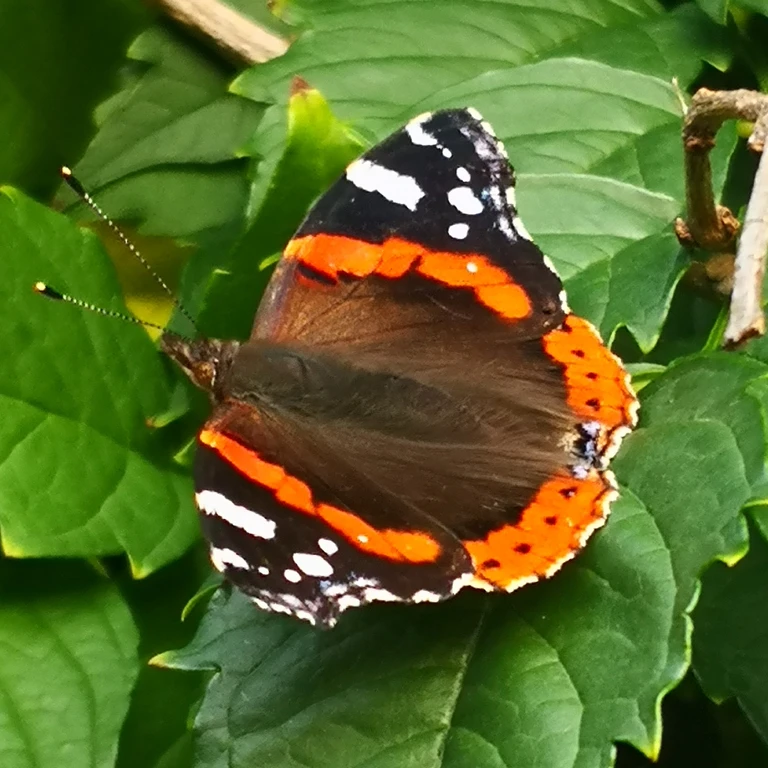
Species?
Vanessa atalanta
